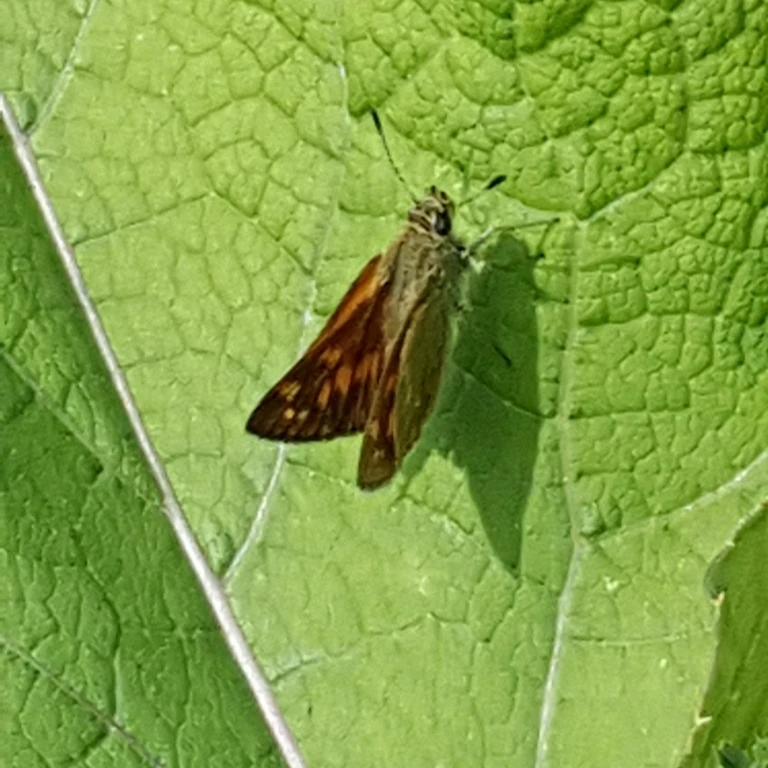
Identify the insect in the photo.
Ochlodes sylvanus (also Ochlodes venata)
